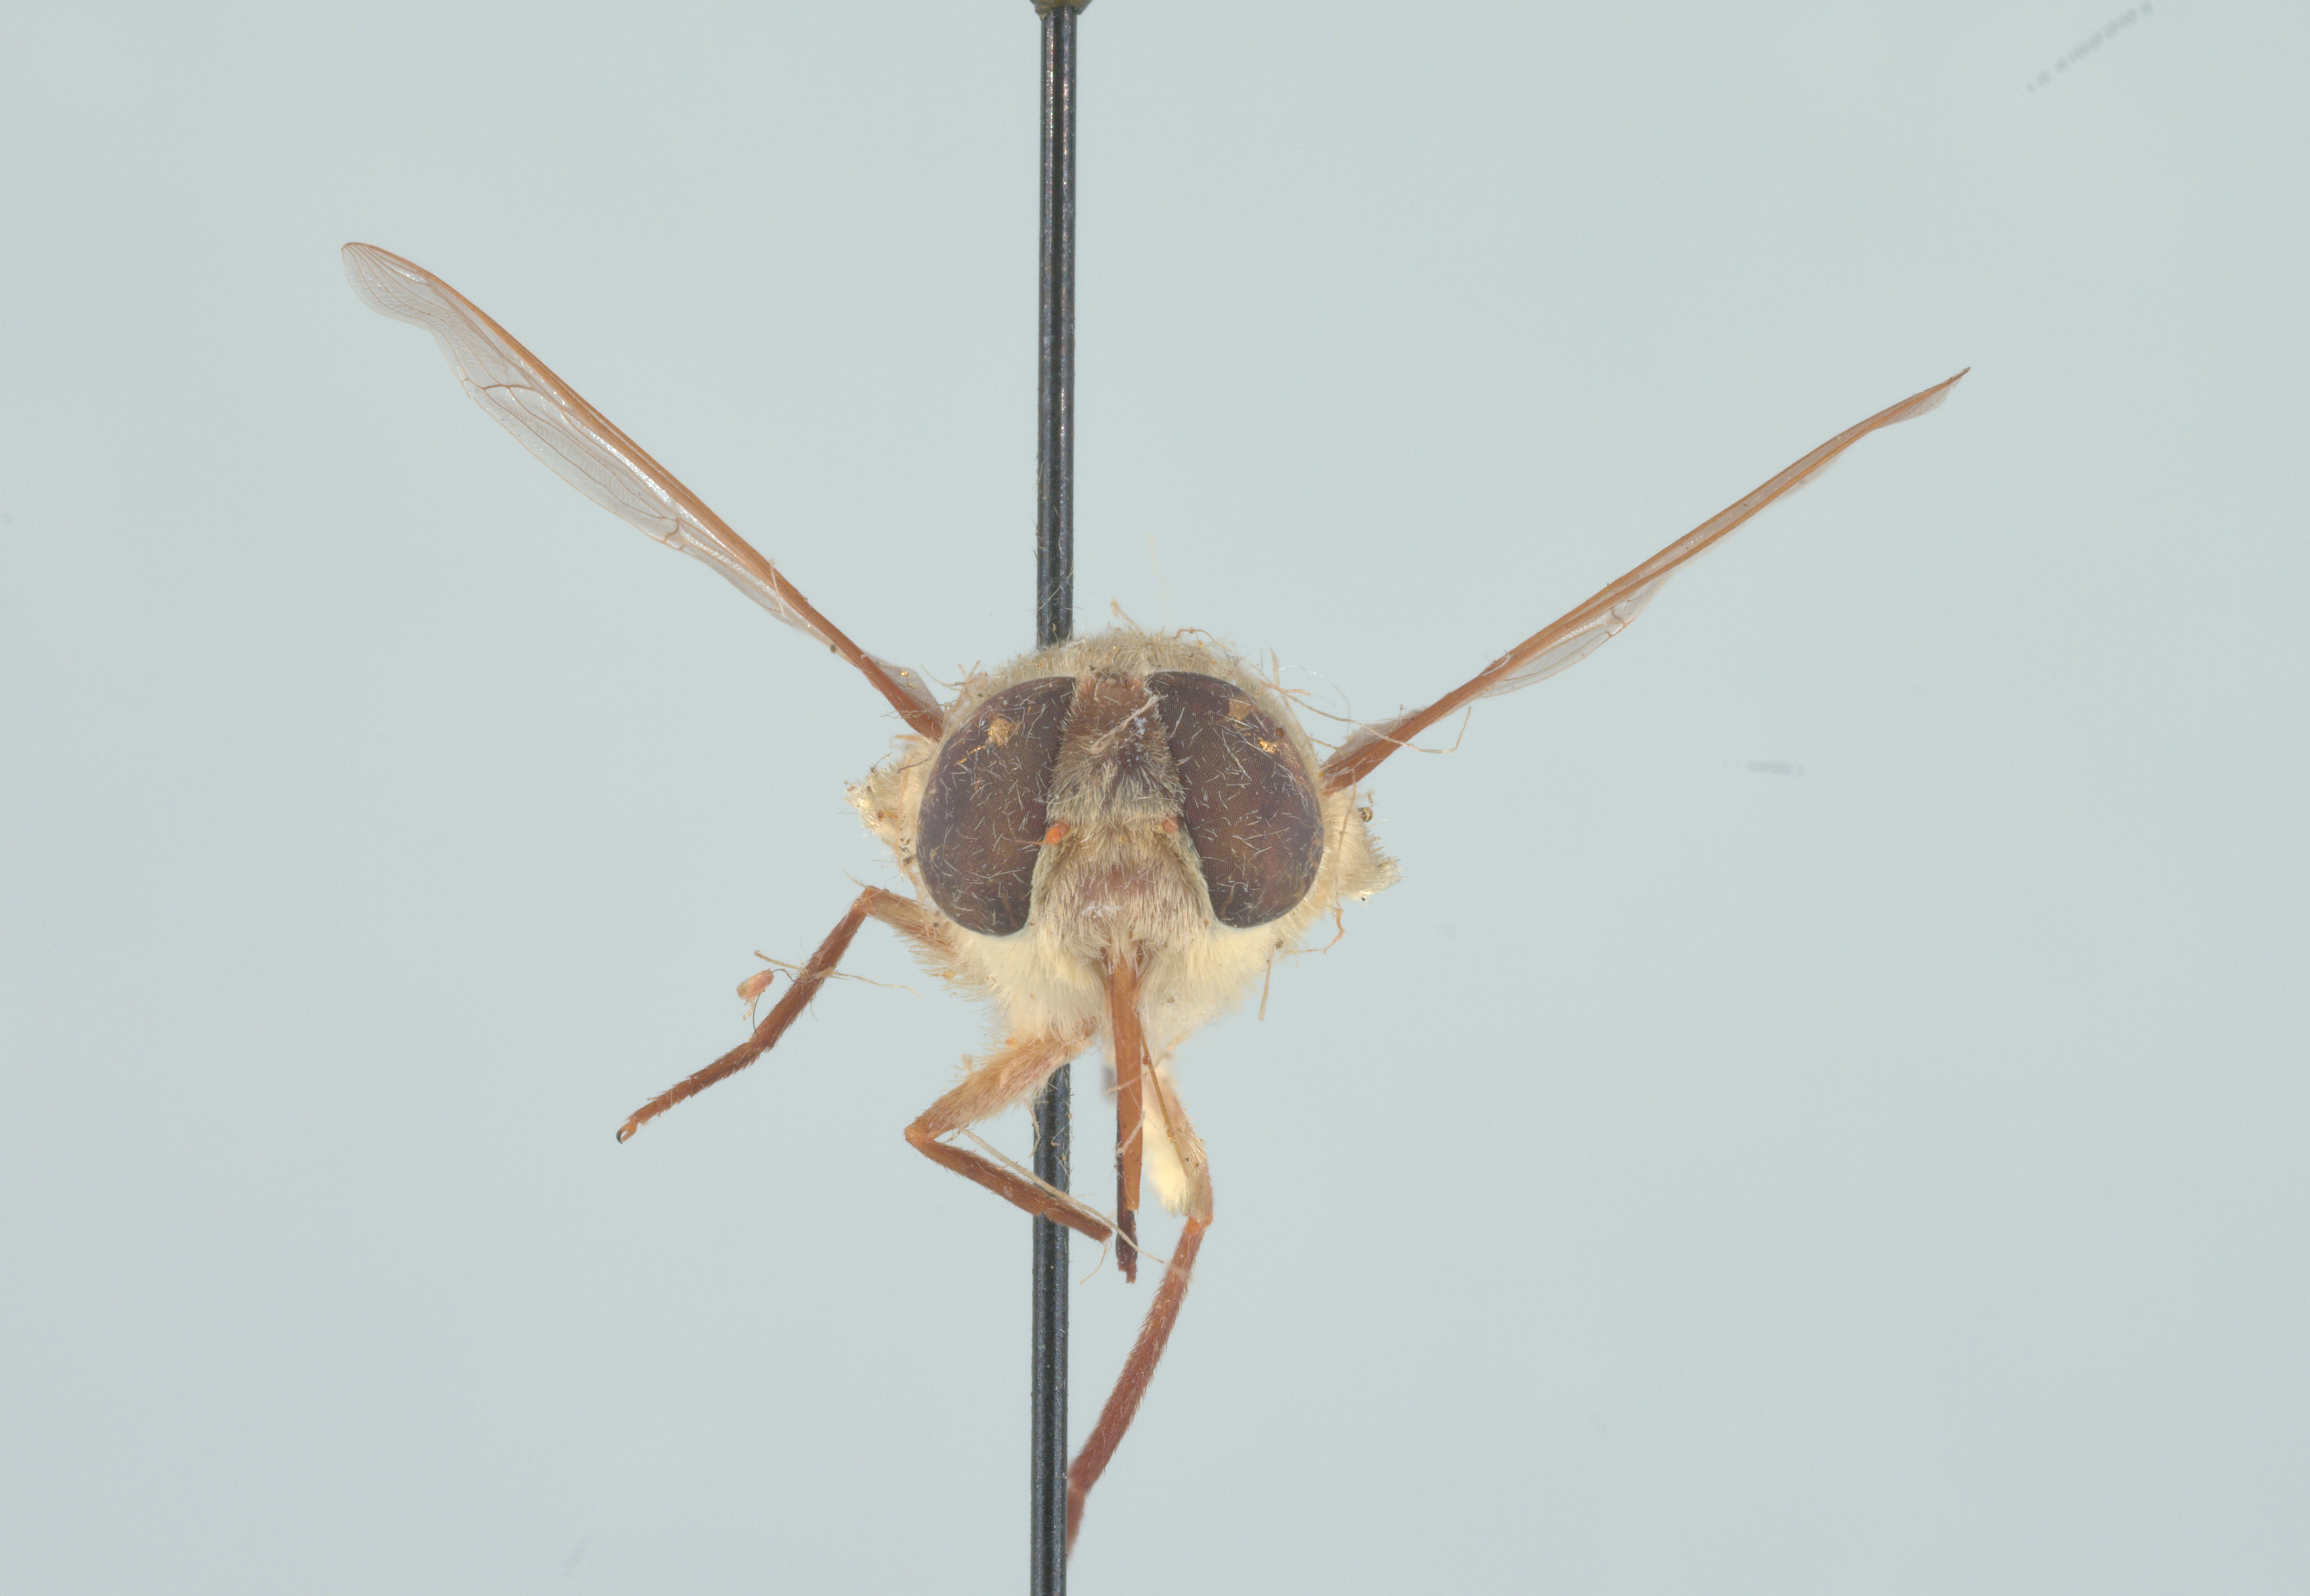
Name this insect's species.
Neorhynchocephalus volaticus
